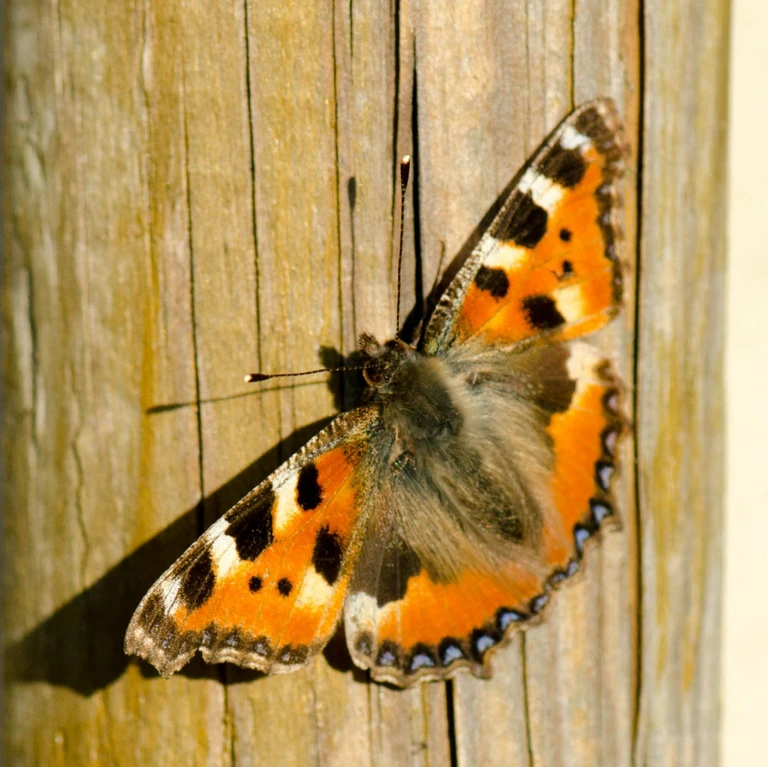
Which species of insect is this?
Aglais urticae
